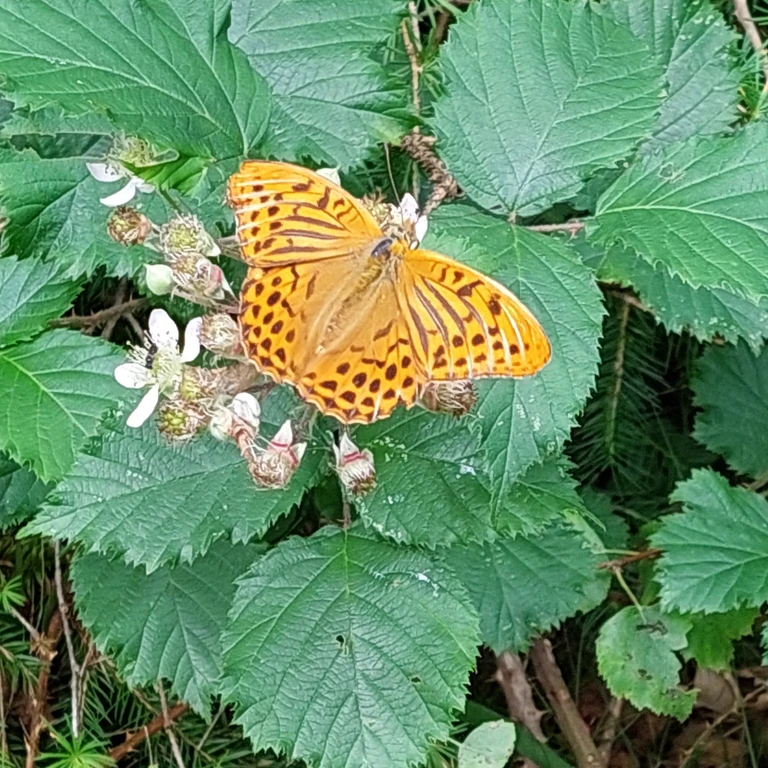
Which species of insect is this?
Argynnis paphia
